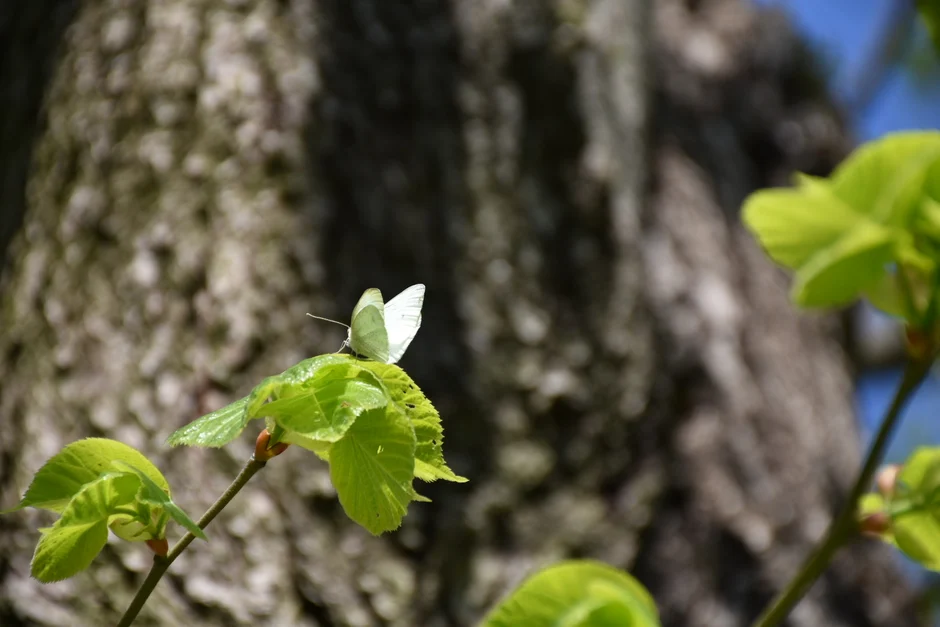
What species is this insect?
Pieris rapae
